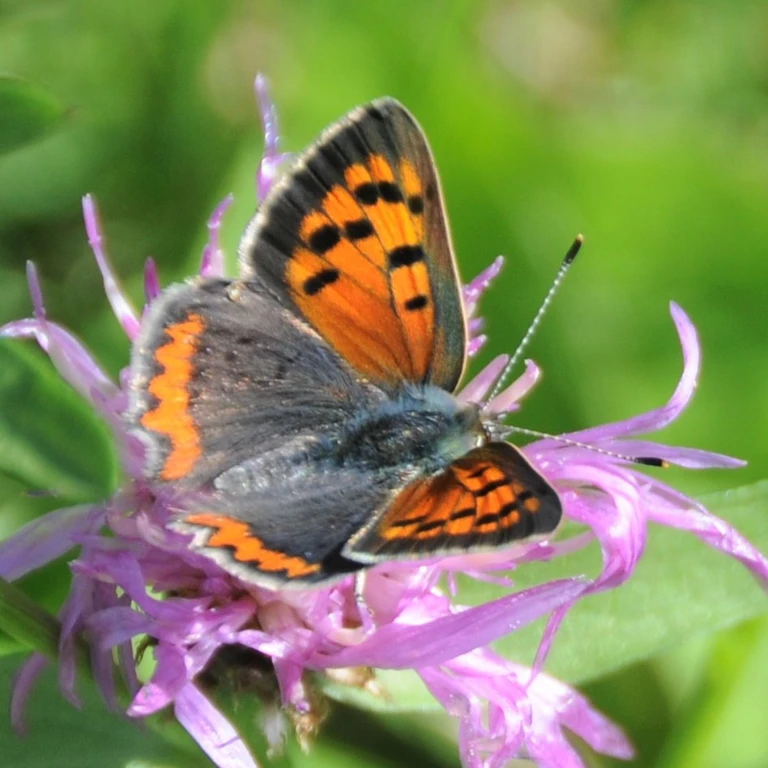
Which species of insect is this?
Lycaena phlaeas
